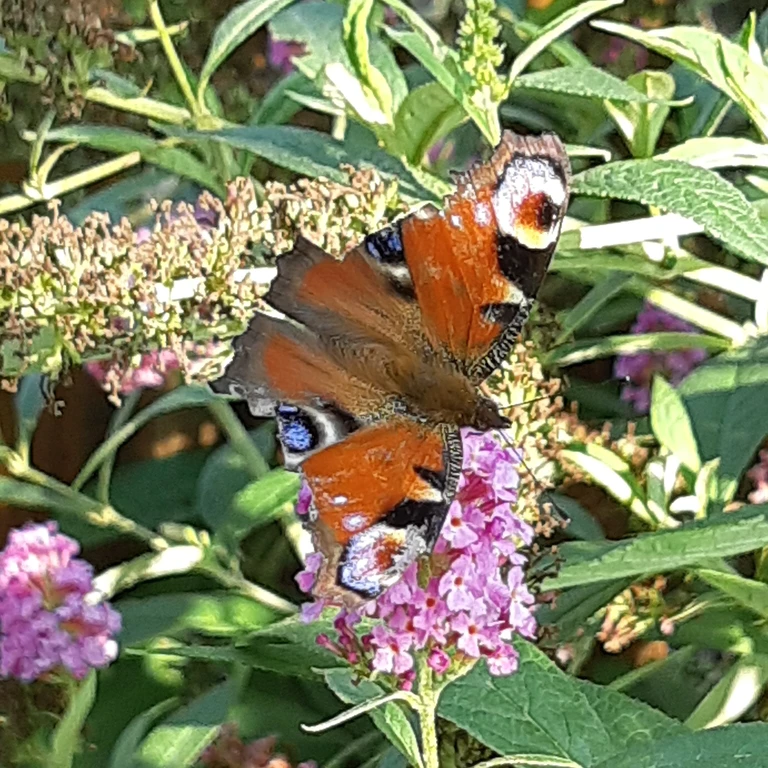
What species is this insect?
Aglais io
